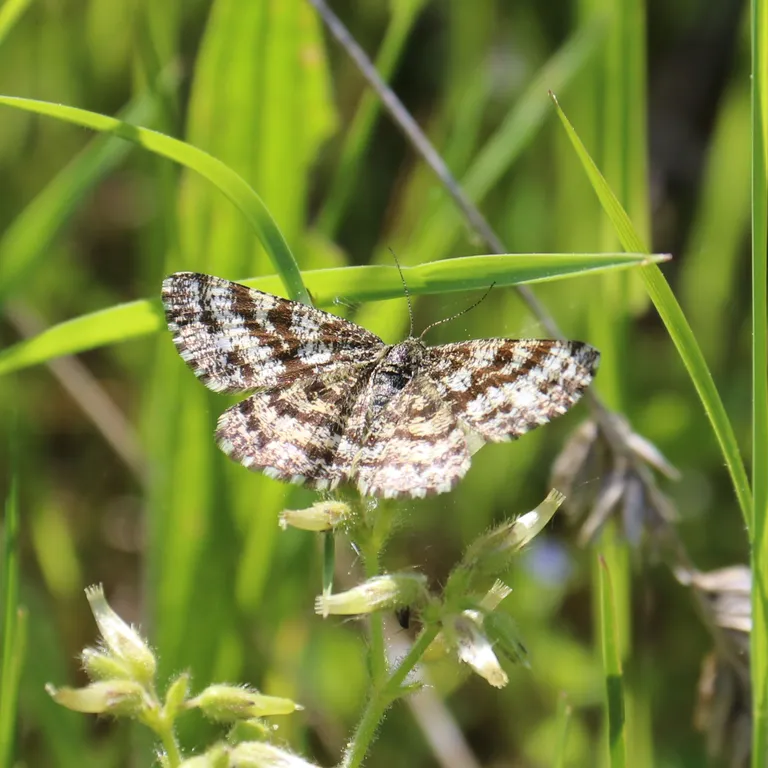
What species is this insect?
Ematurga atomaria
